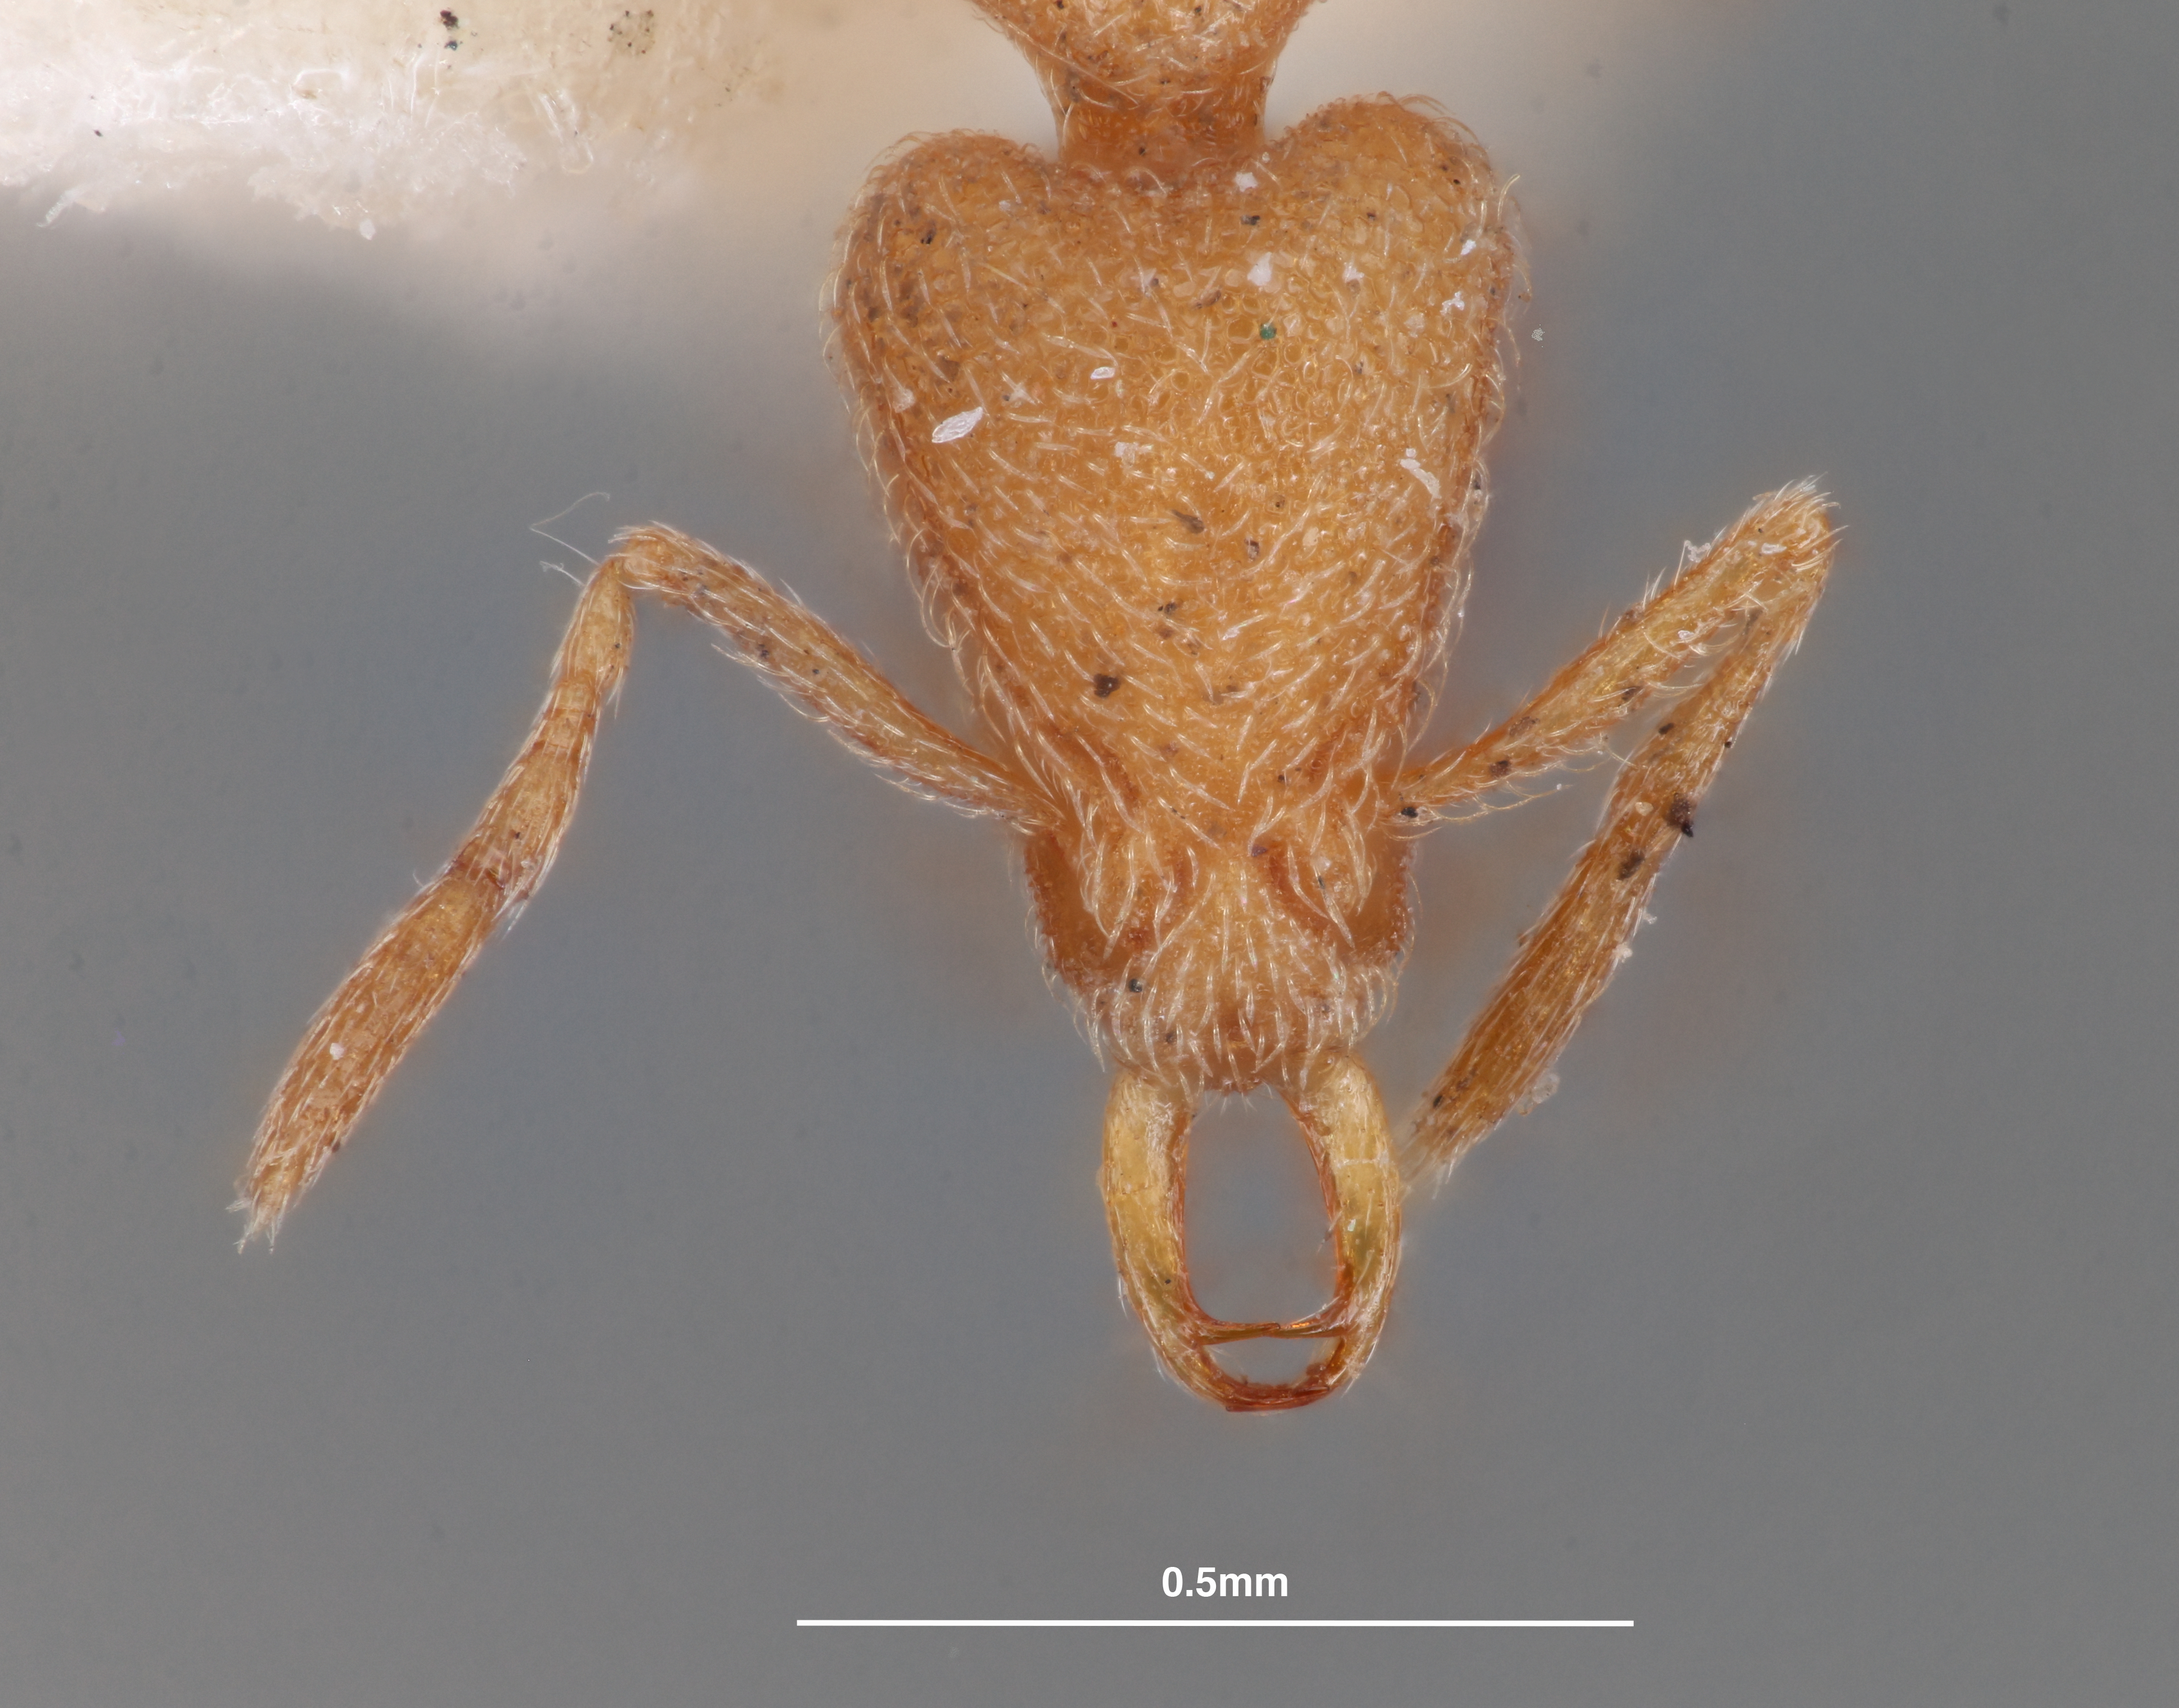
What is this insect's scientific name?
Strumigenys scelestus
